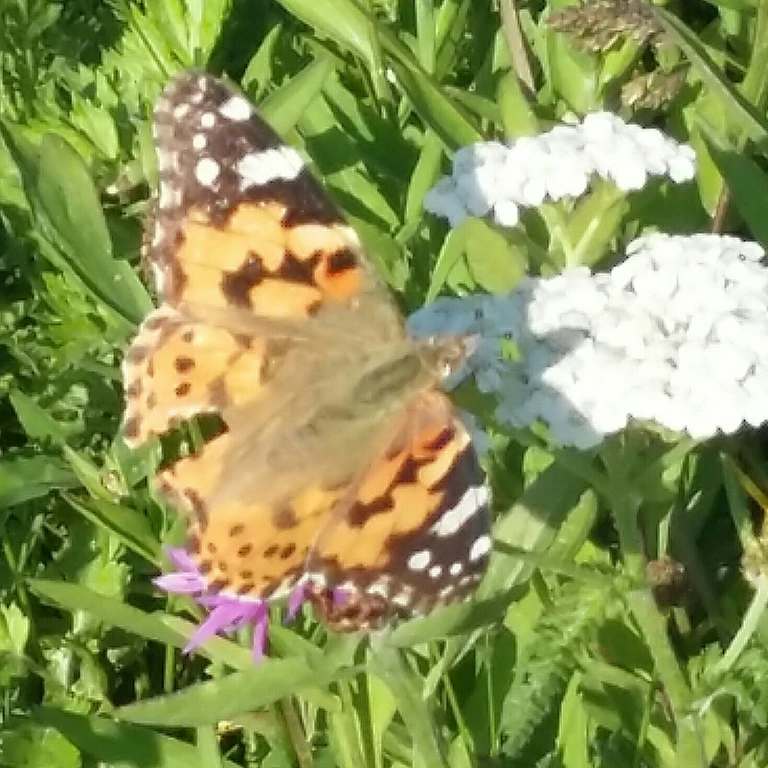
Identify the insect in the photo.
Vanessa cardui
